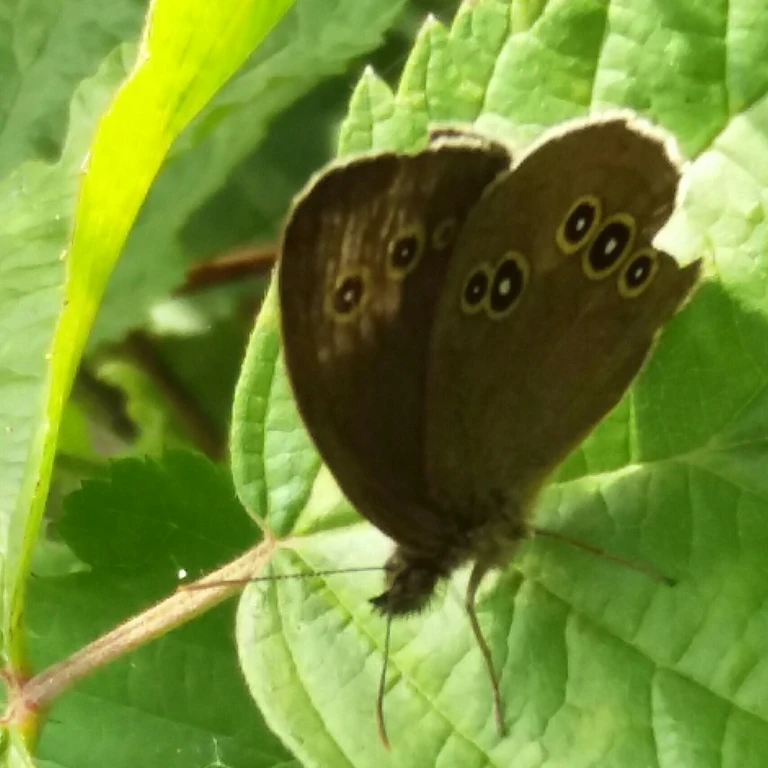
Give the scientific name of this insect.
Aphantopus hyperantus
